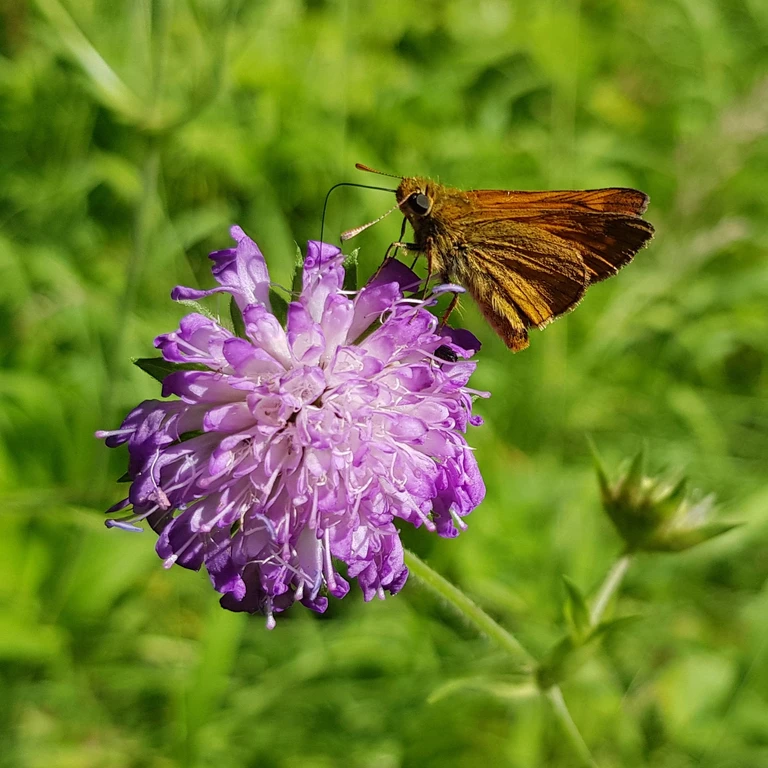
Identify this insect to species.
Ochlodes sylvanus (also Ochlodes venata)
